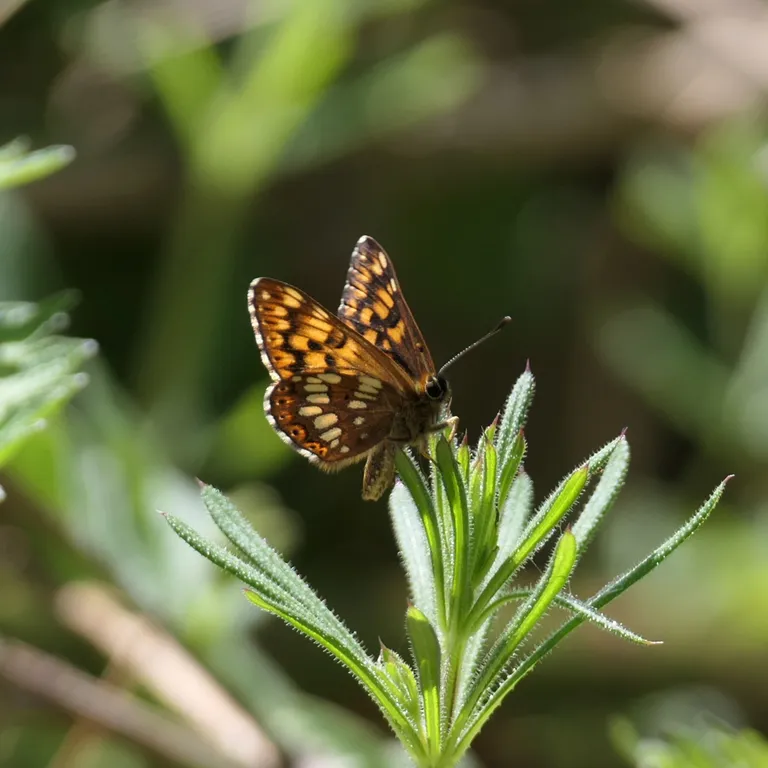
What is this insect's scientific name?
Hamearis lucina
